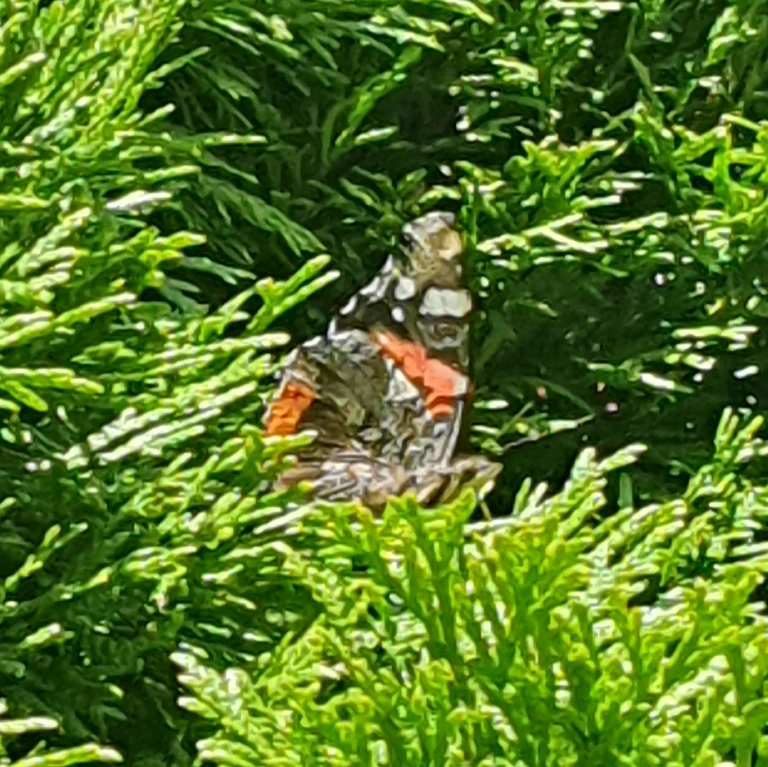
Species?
Vanessa atalanta
